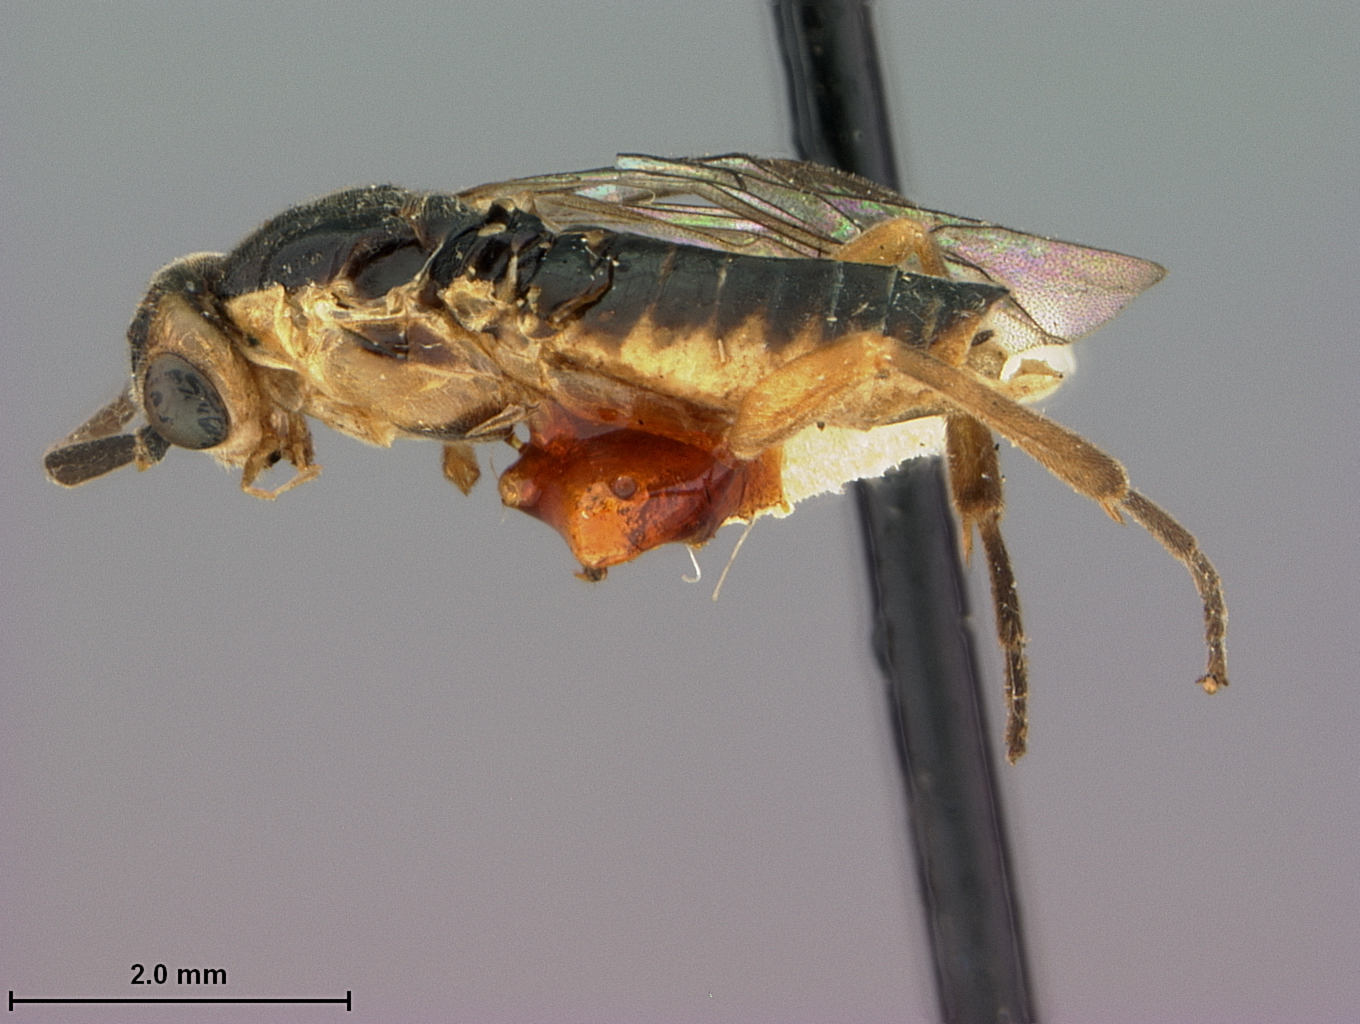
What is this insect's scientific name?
Pteronidea winnanae
